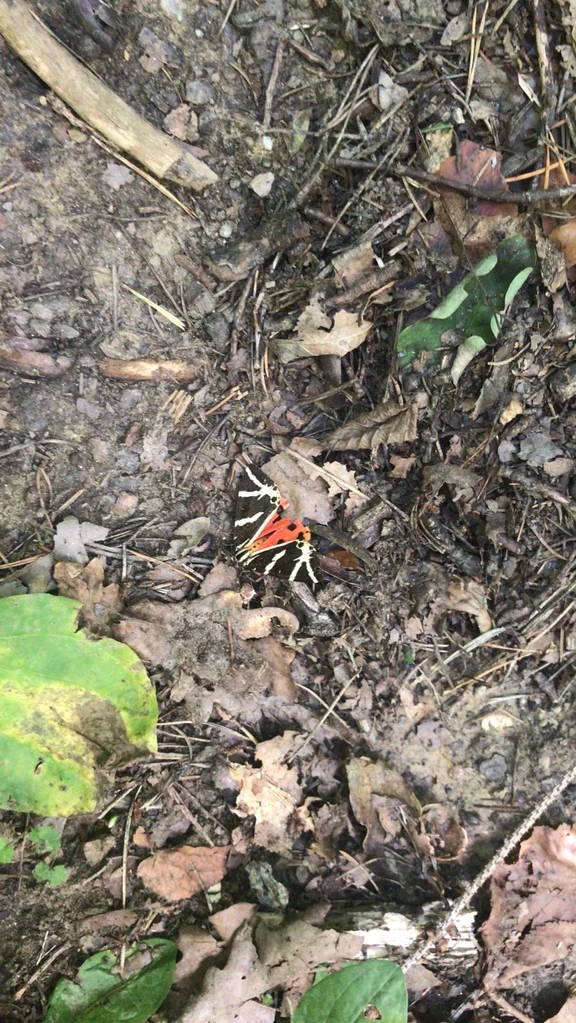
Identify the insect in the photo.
Euplagia quadripunctaria
